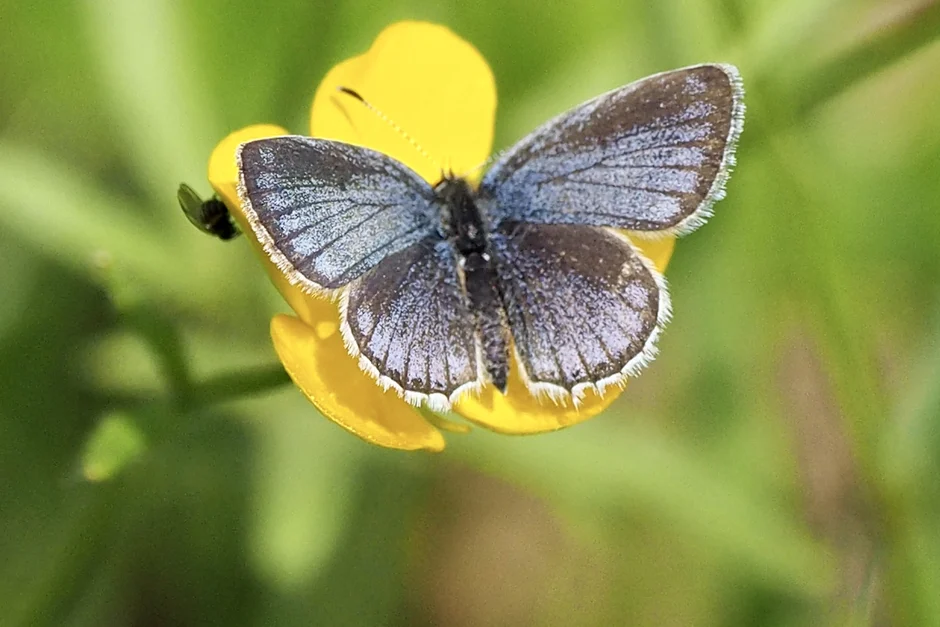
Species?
Cupido argiades (also Elkalyce argiades)
